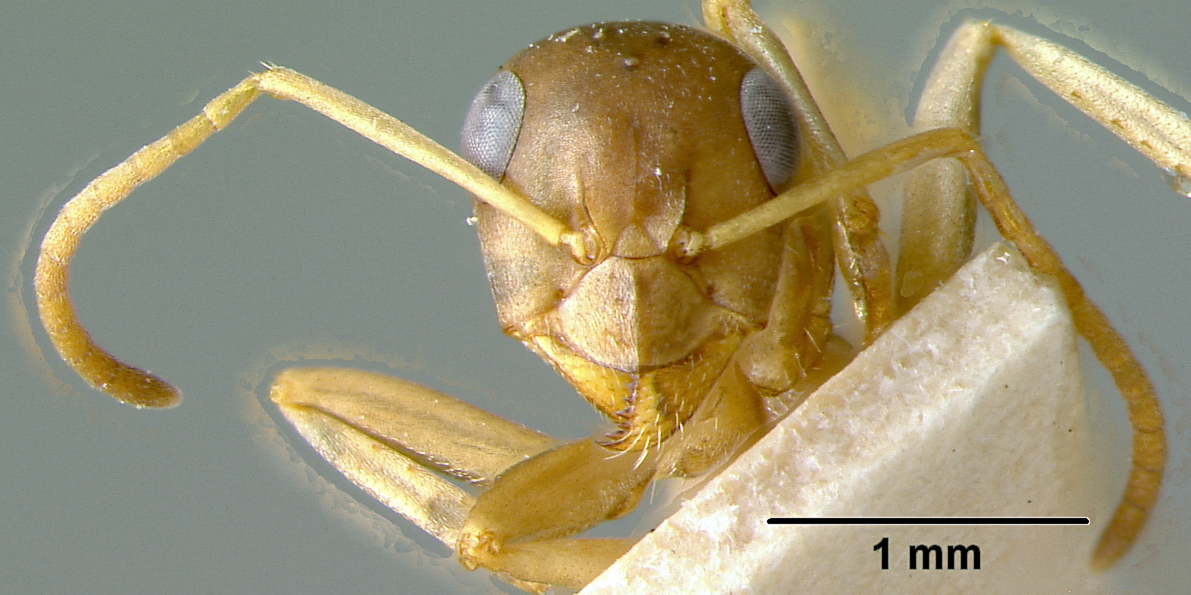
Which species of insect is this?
Formica fusca
